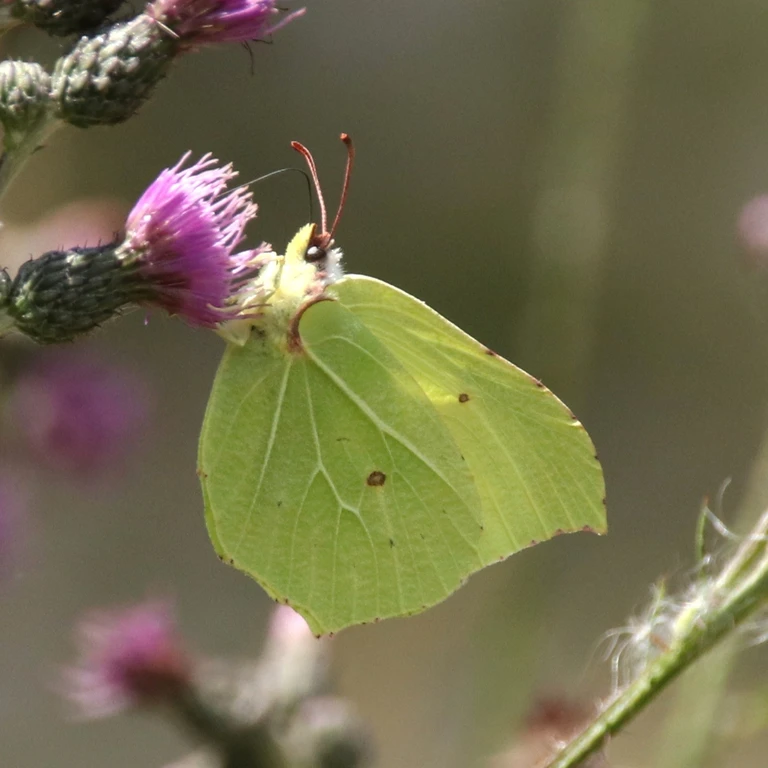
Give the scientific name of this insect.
Gonepteryx rhamni
